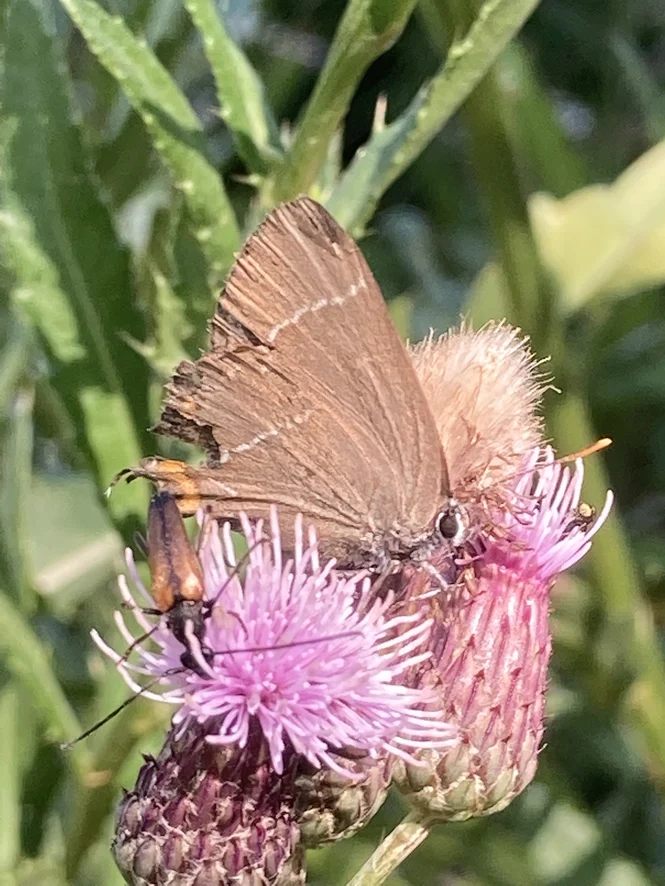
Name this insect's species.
Satyrium w-album
